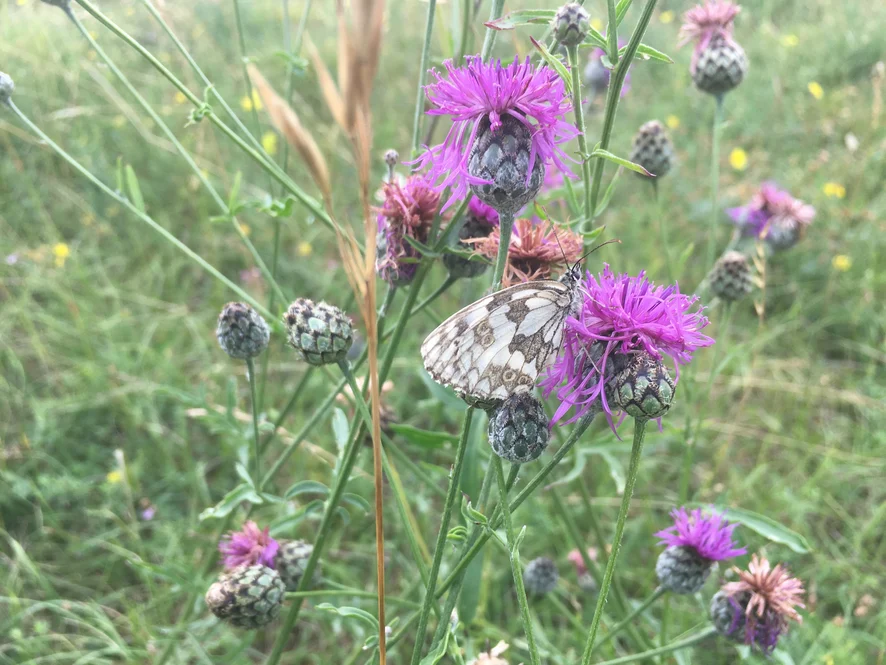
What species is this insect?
Melanargia galathea
